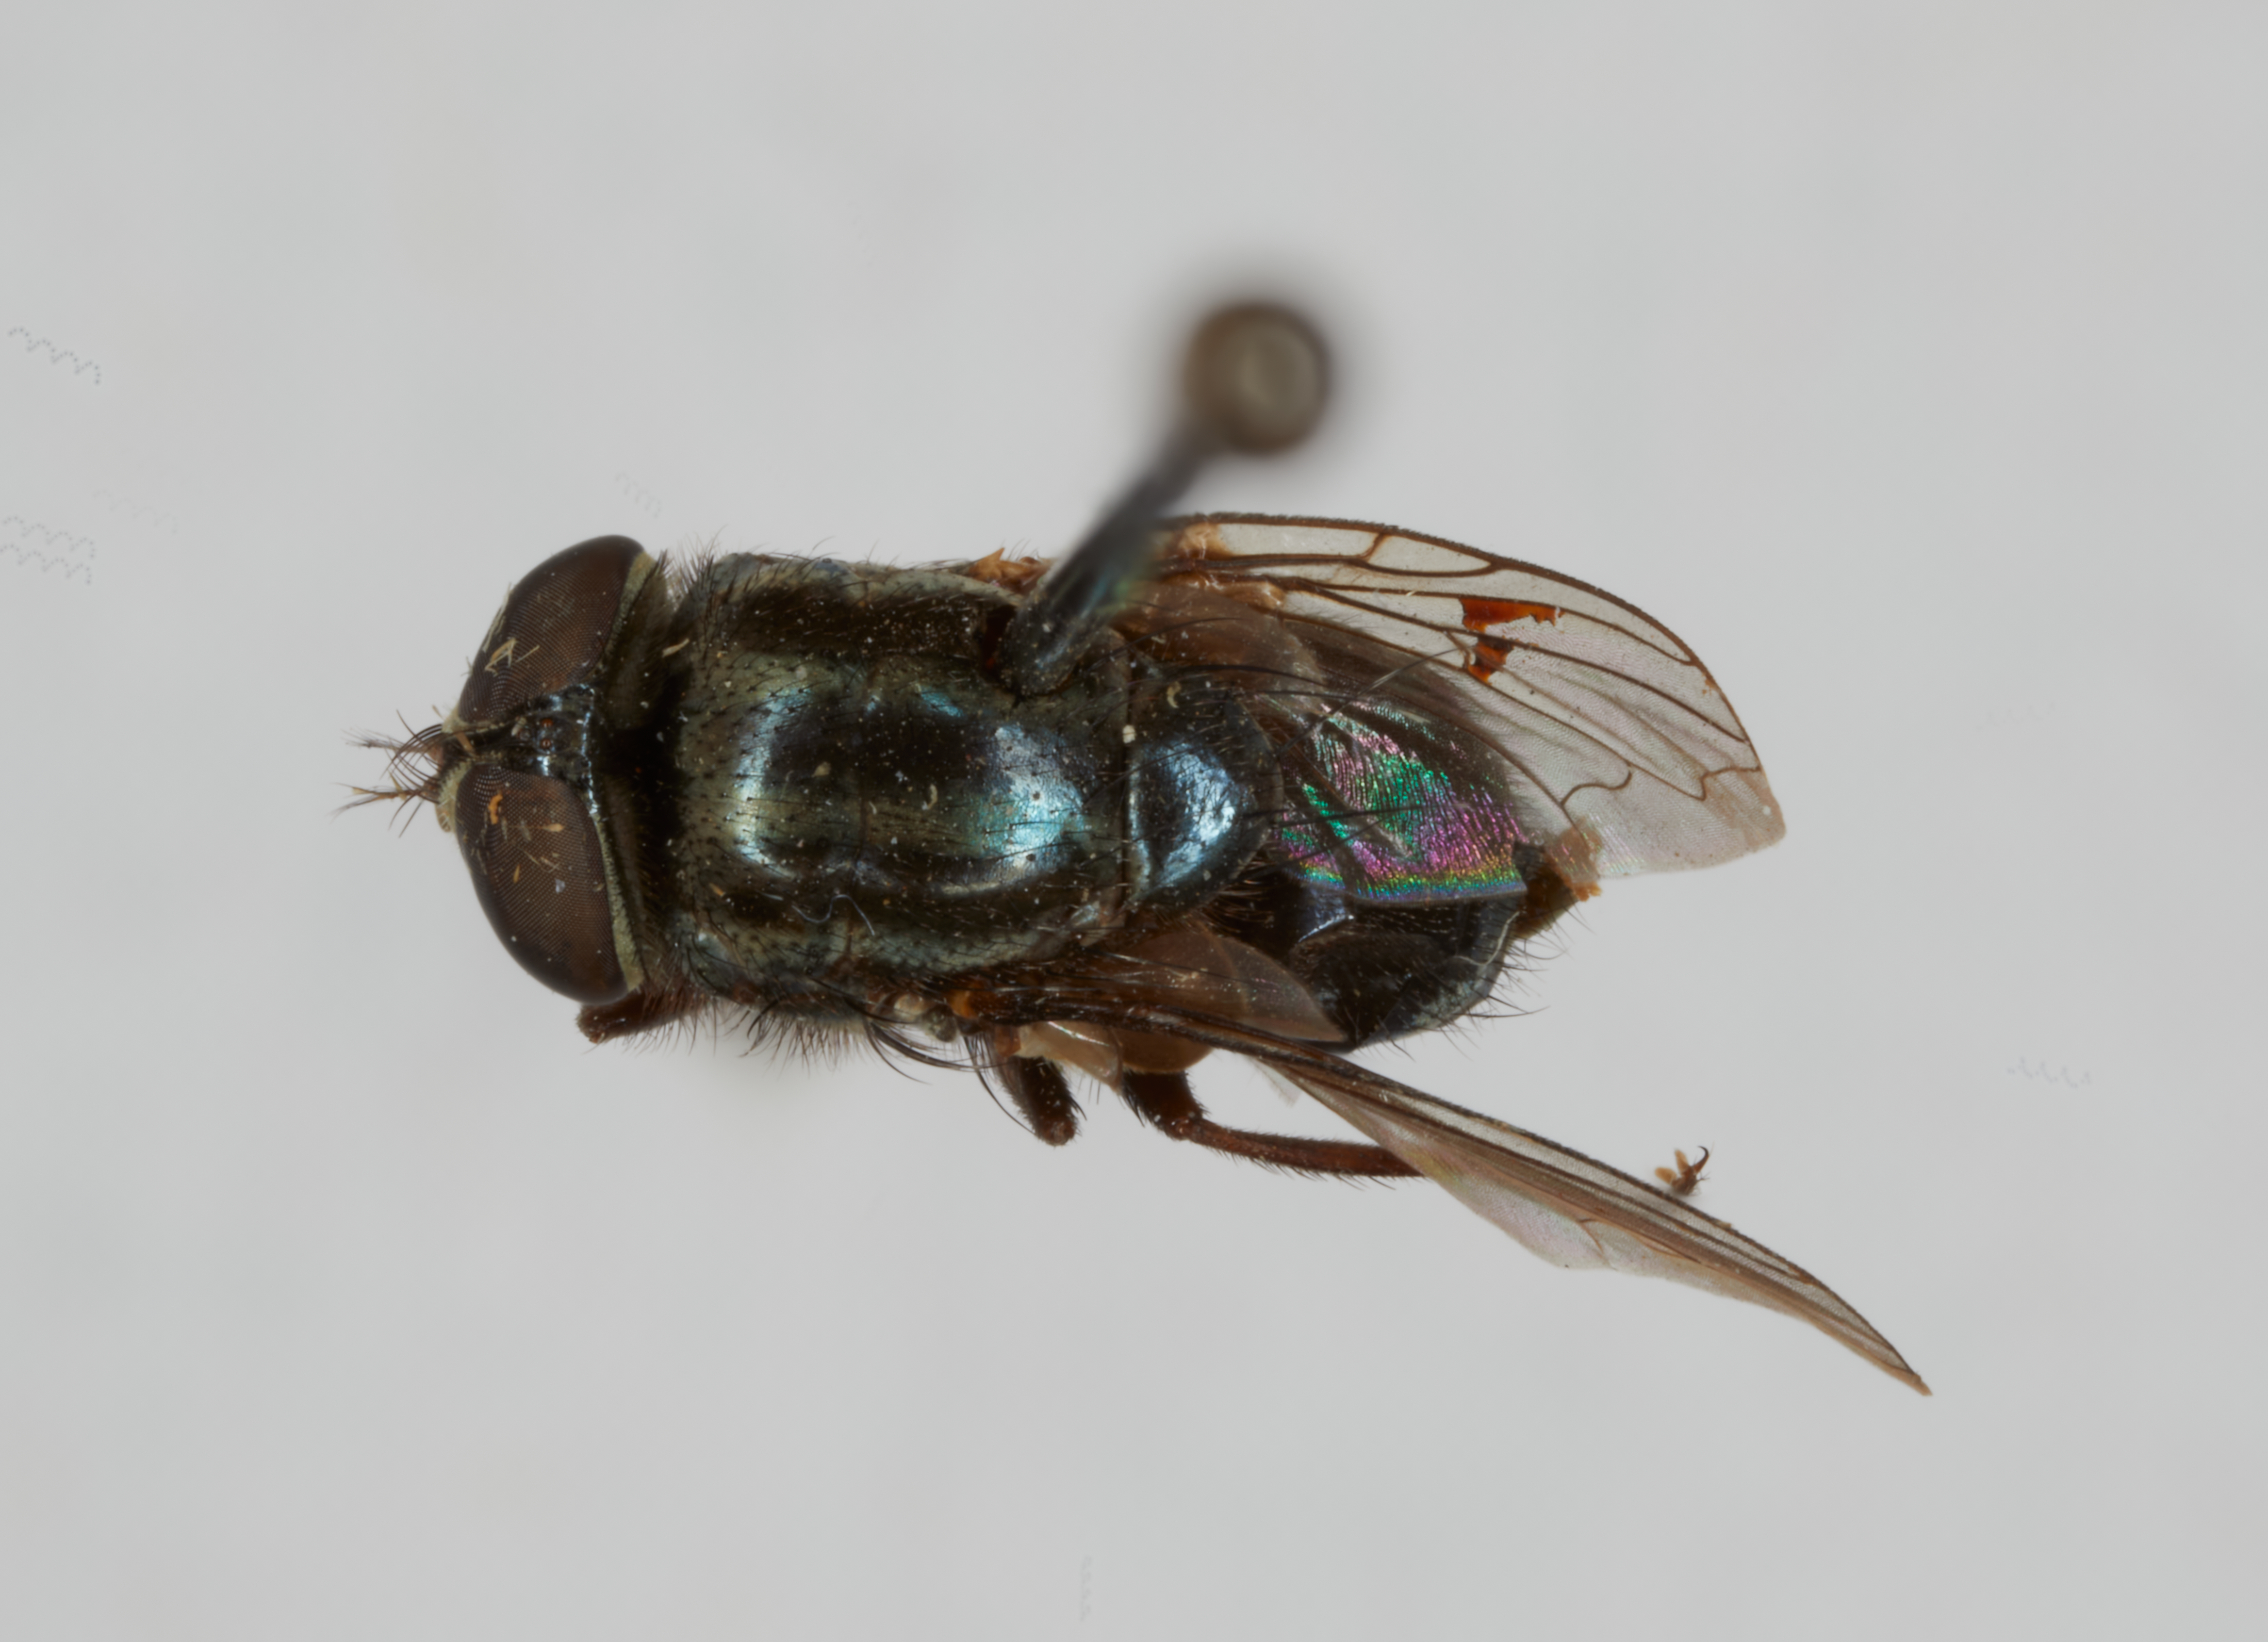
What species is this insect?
Cochliomyia minima
